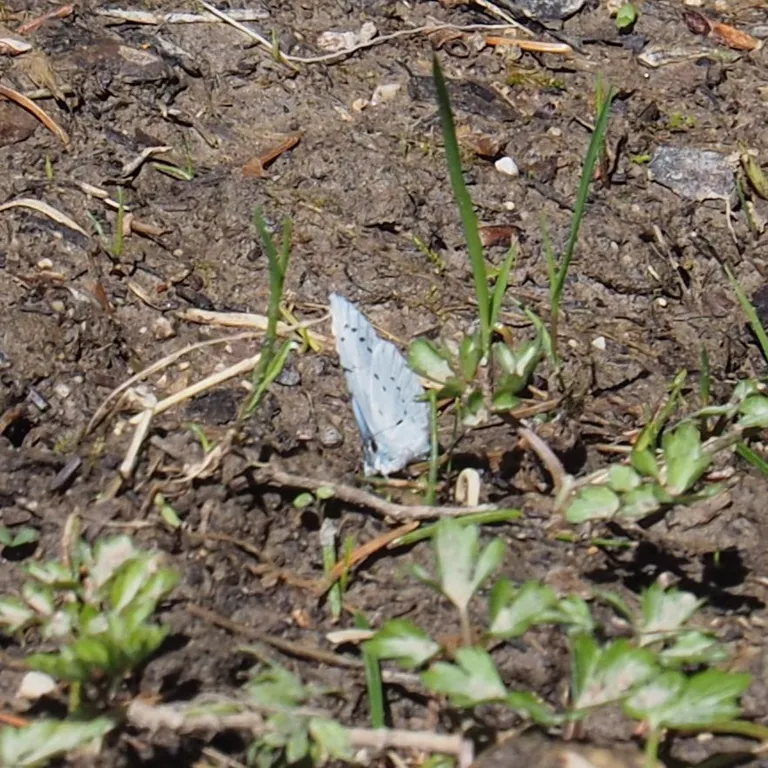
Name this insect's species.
Celastrina argiolus
